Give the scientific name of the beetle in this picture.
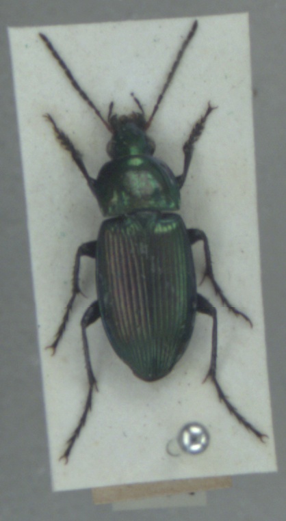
Poecilus versicolor
